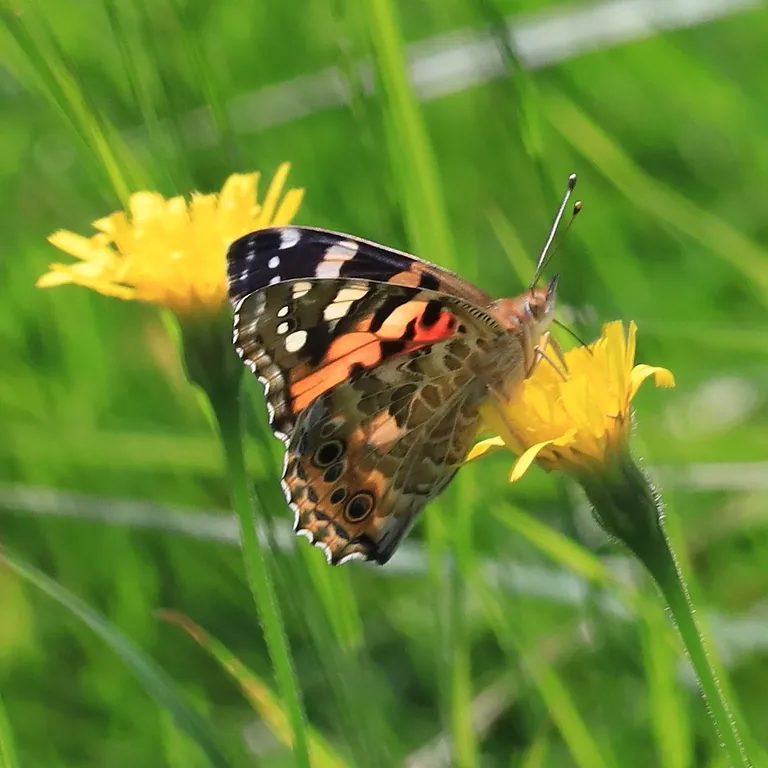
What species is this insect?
Vanessa cardui
